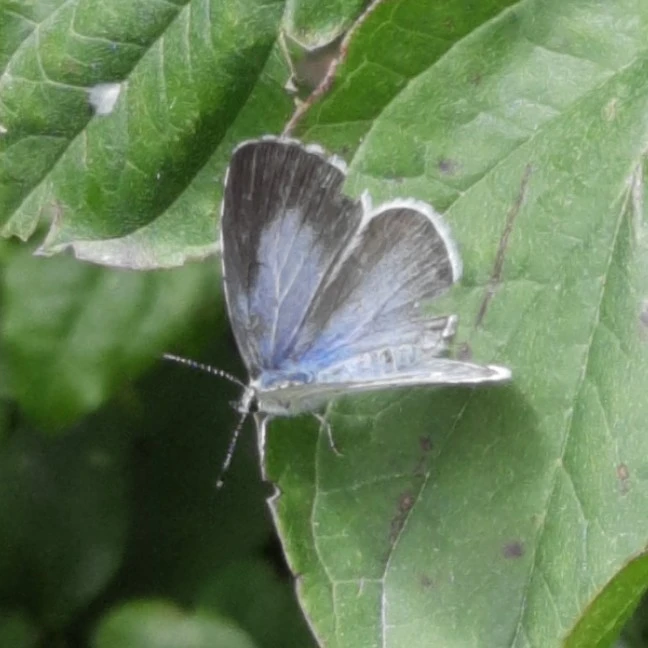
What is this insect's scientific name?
Celastrina argiolus
